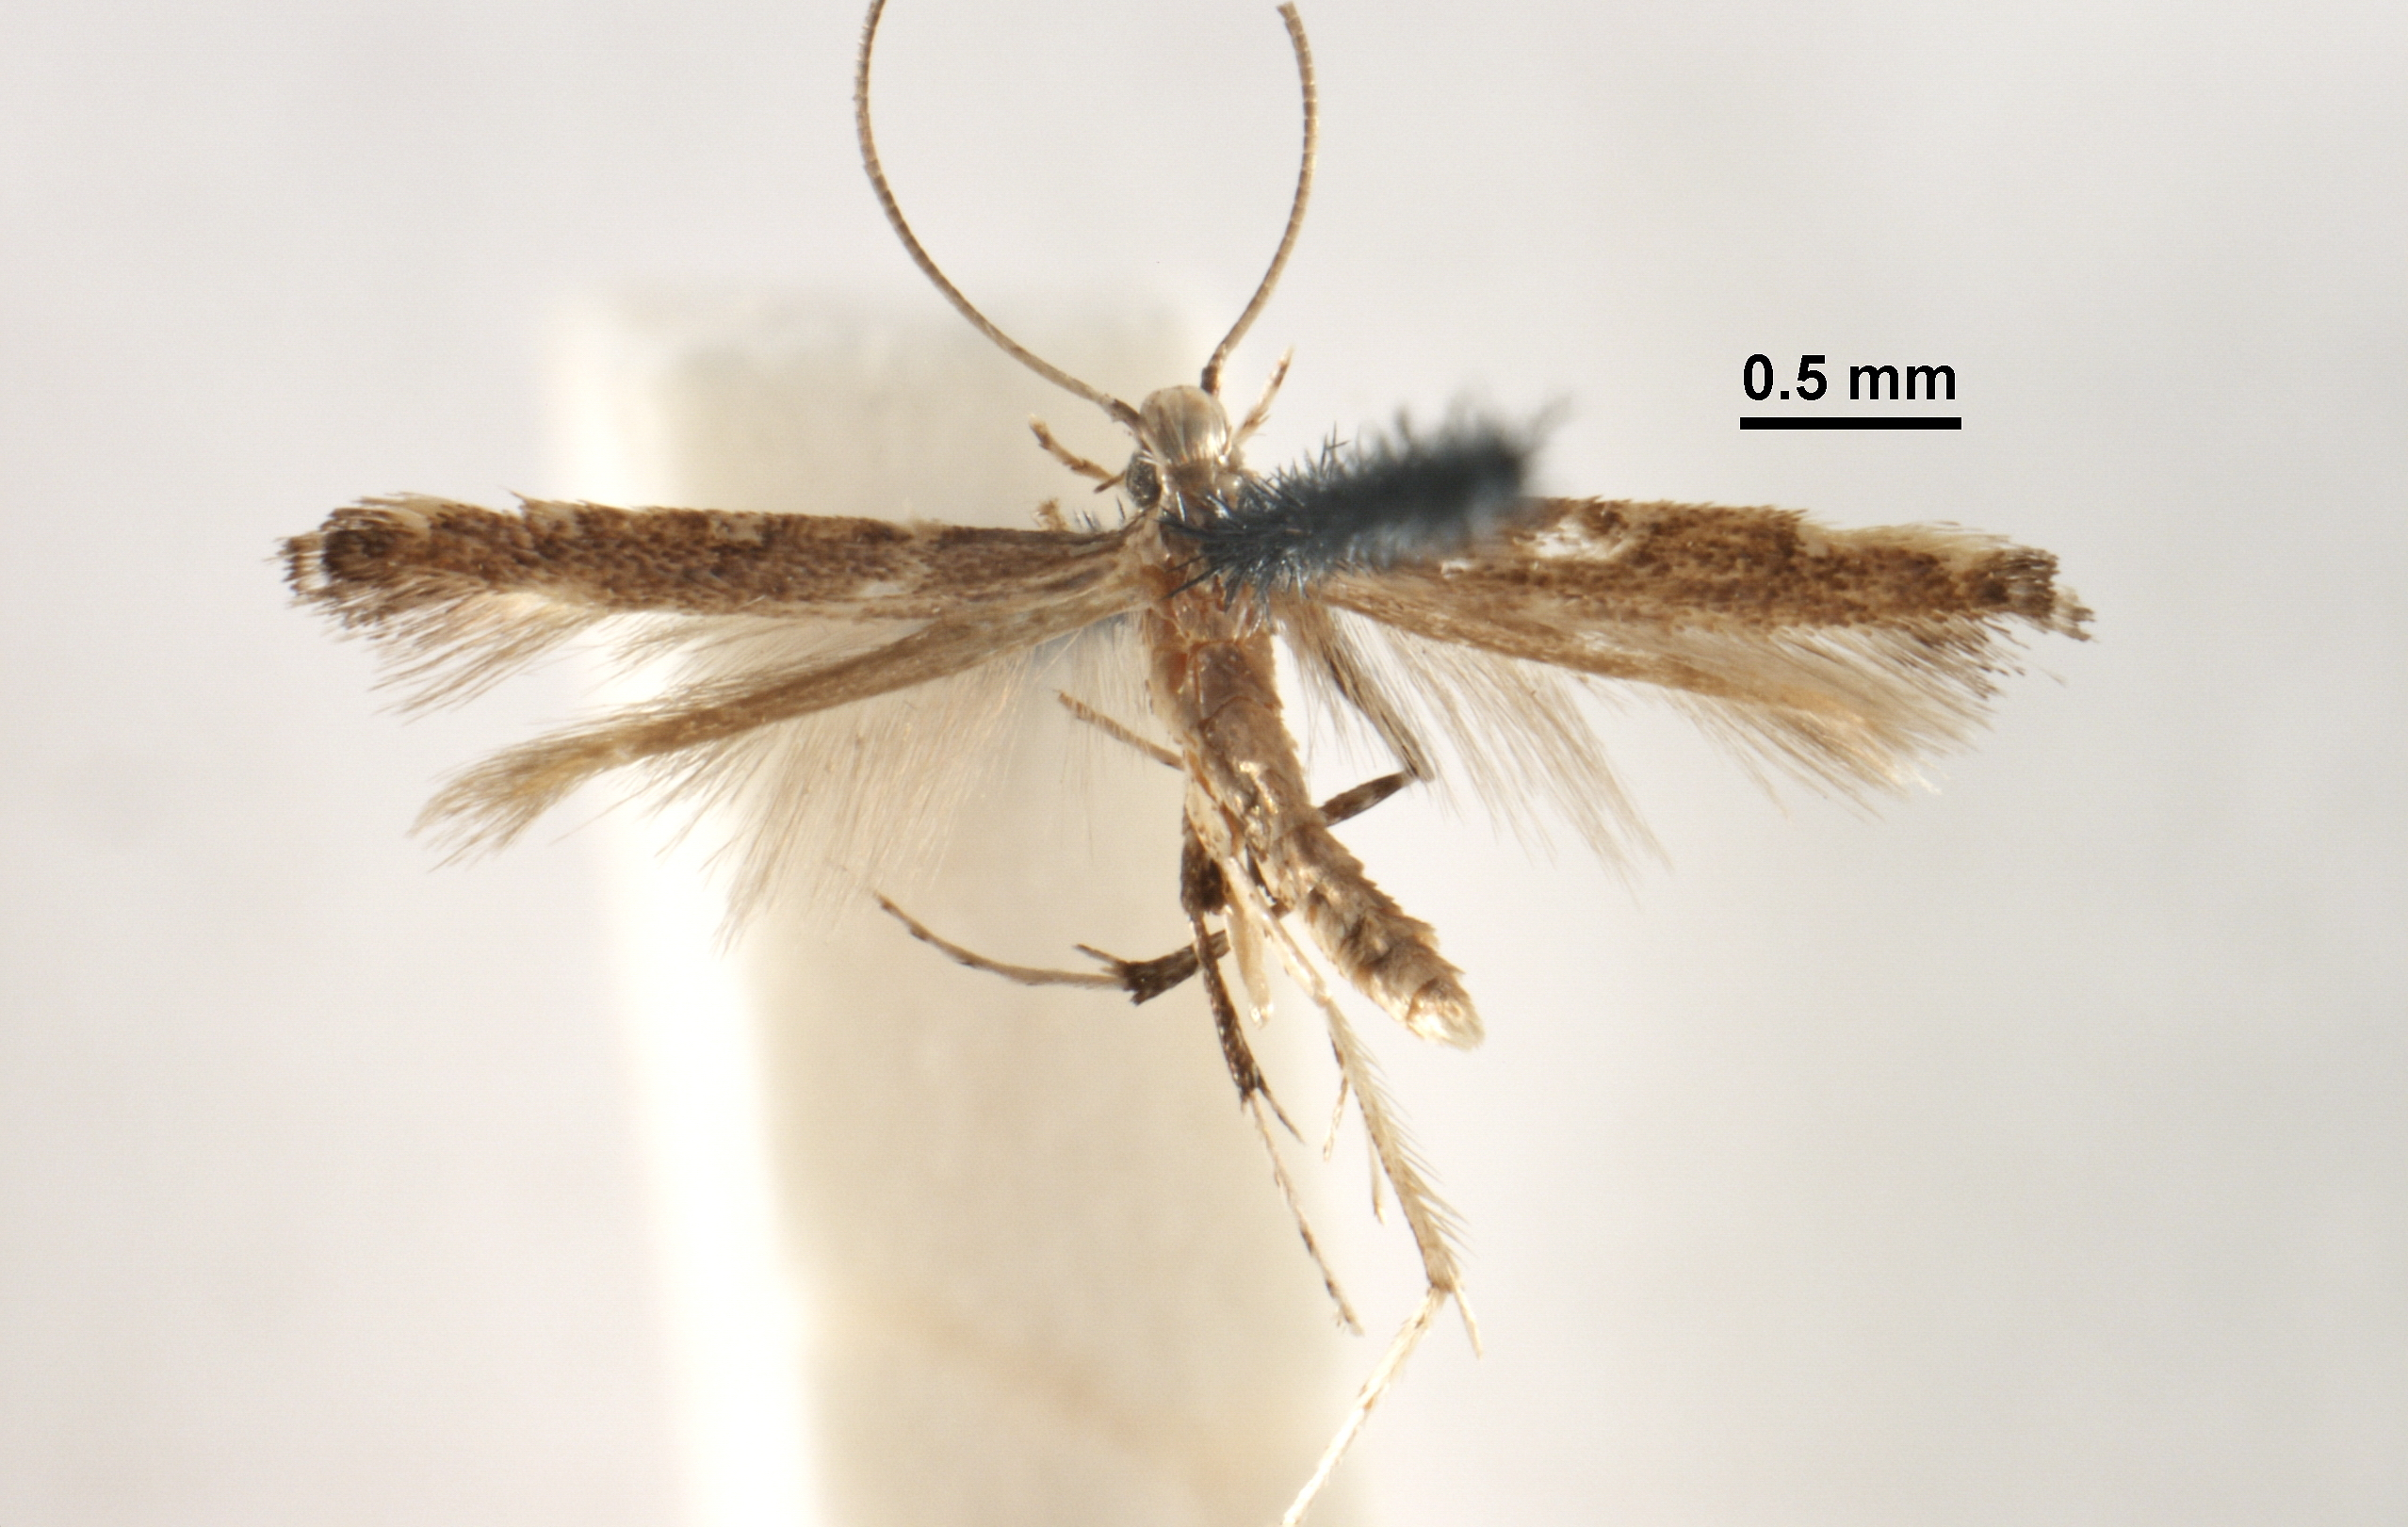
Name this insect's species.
Phodoryctis caerulea
